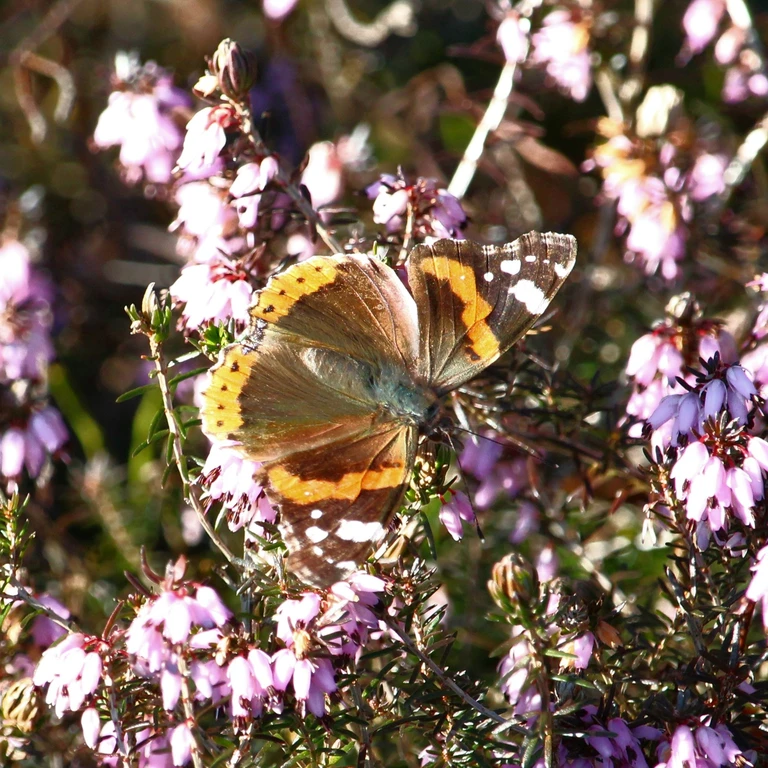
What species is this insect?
Vanessa atalanta
